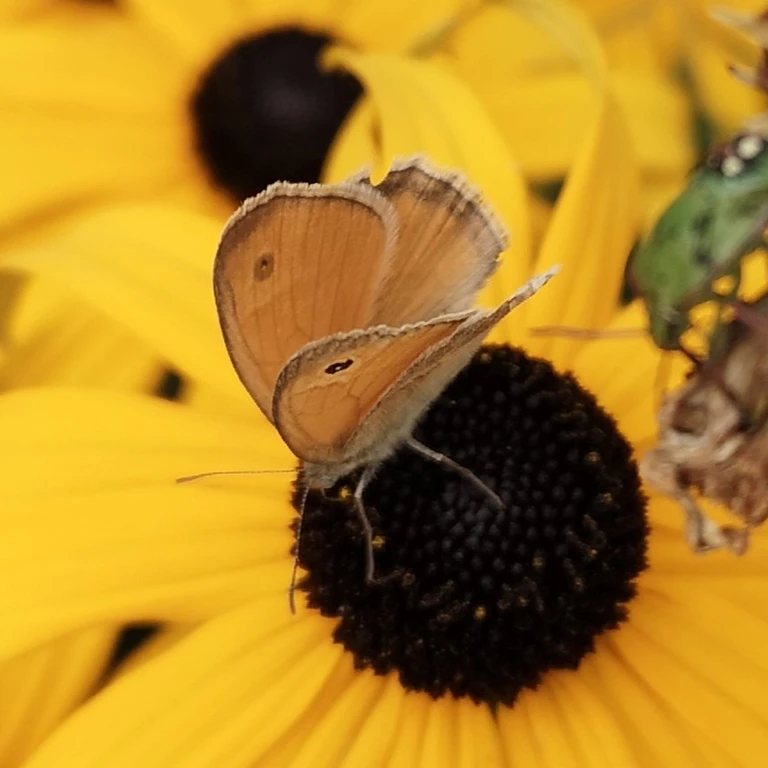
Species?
Coenonympha pamphilus
